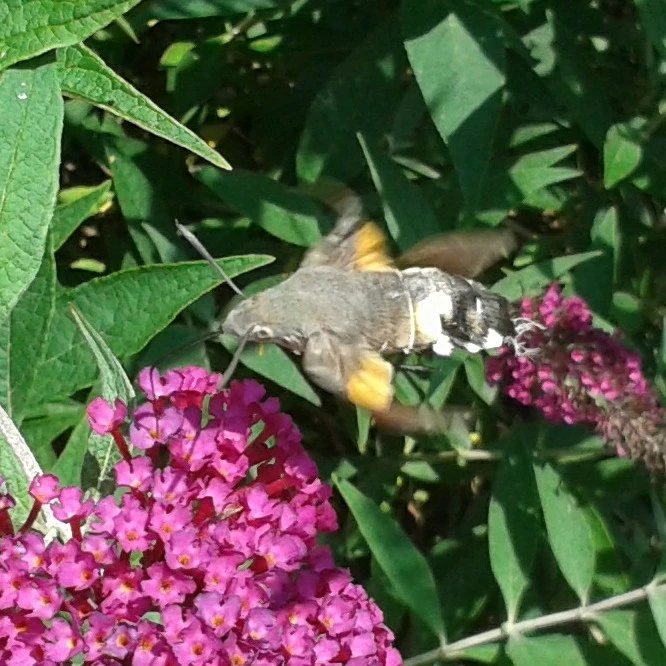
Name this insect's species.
Macroglossum stellatarum
